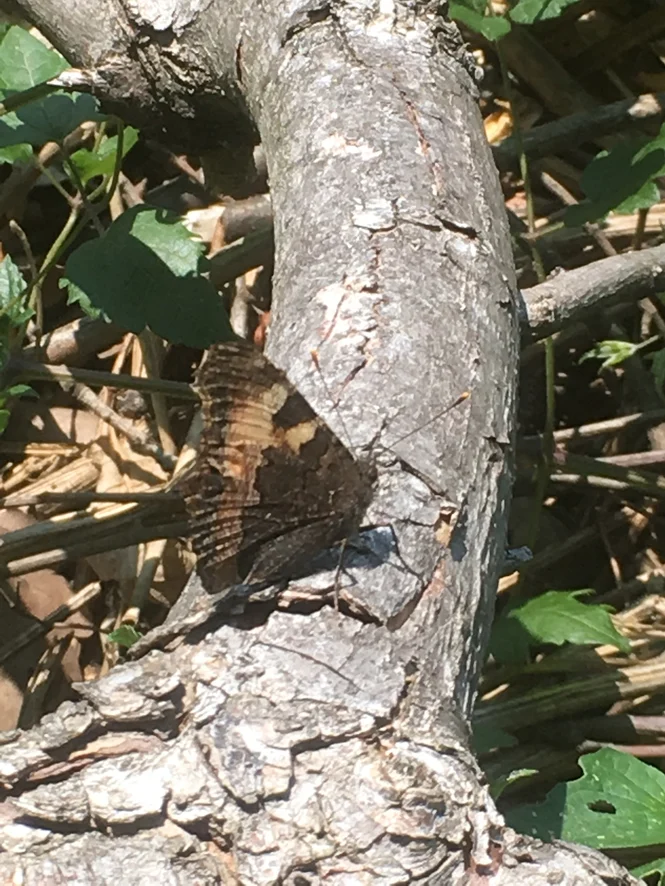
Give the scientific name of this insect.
Aglais urticae
